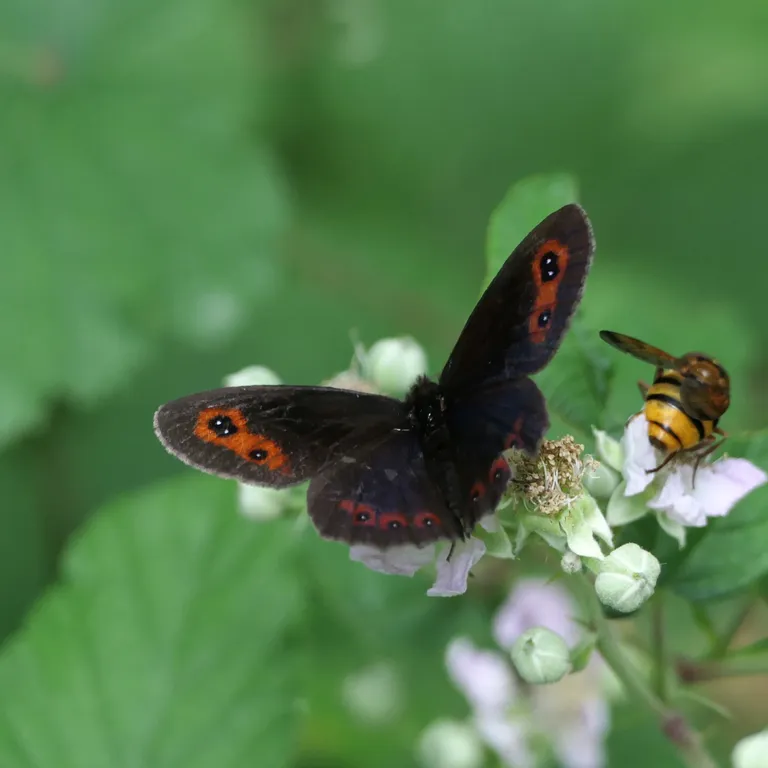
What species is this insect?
Erebia aethiops
